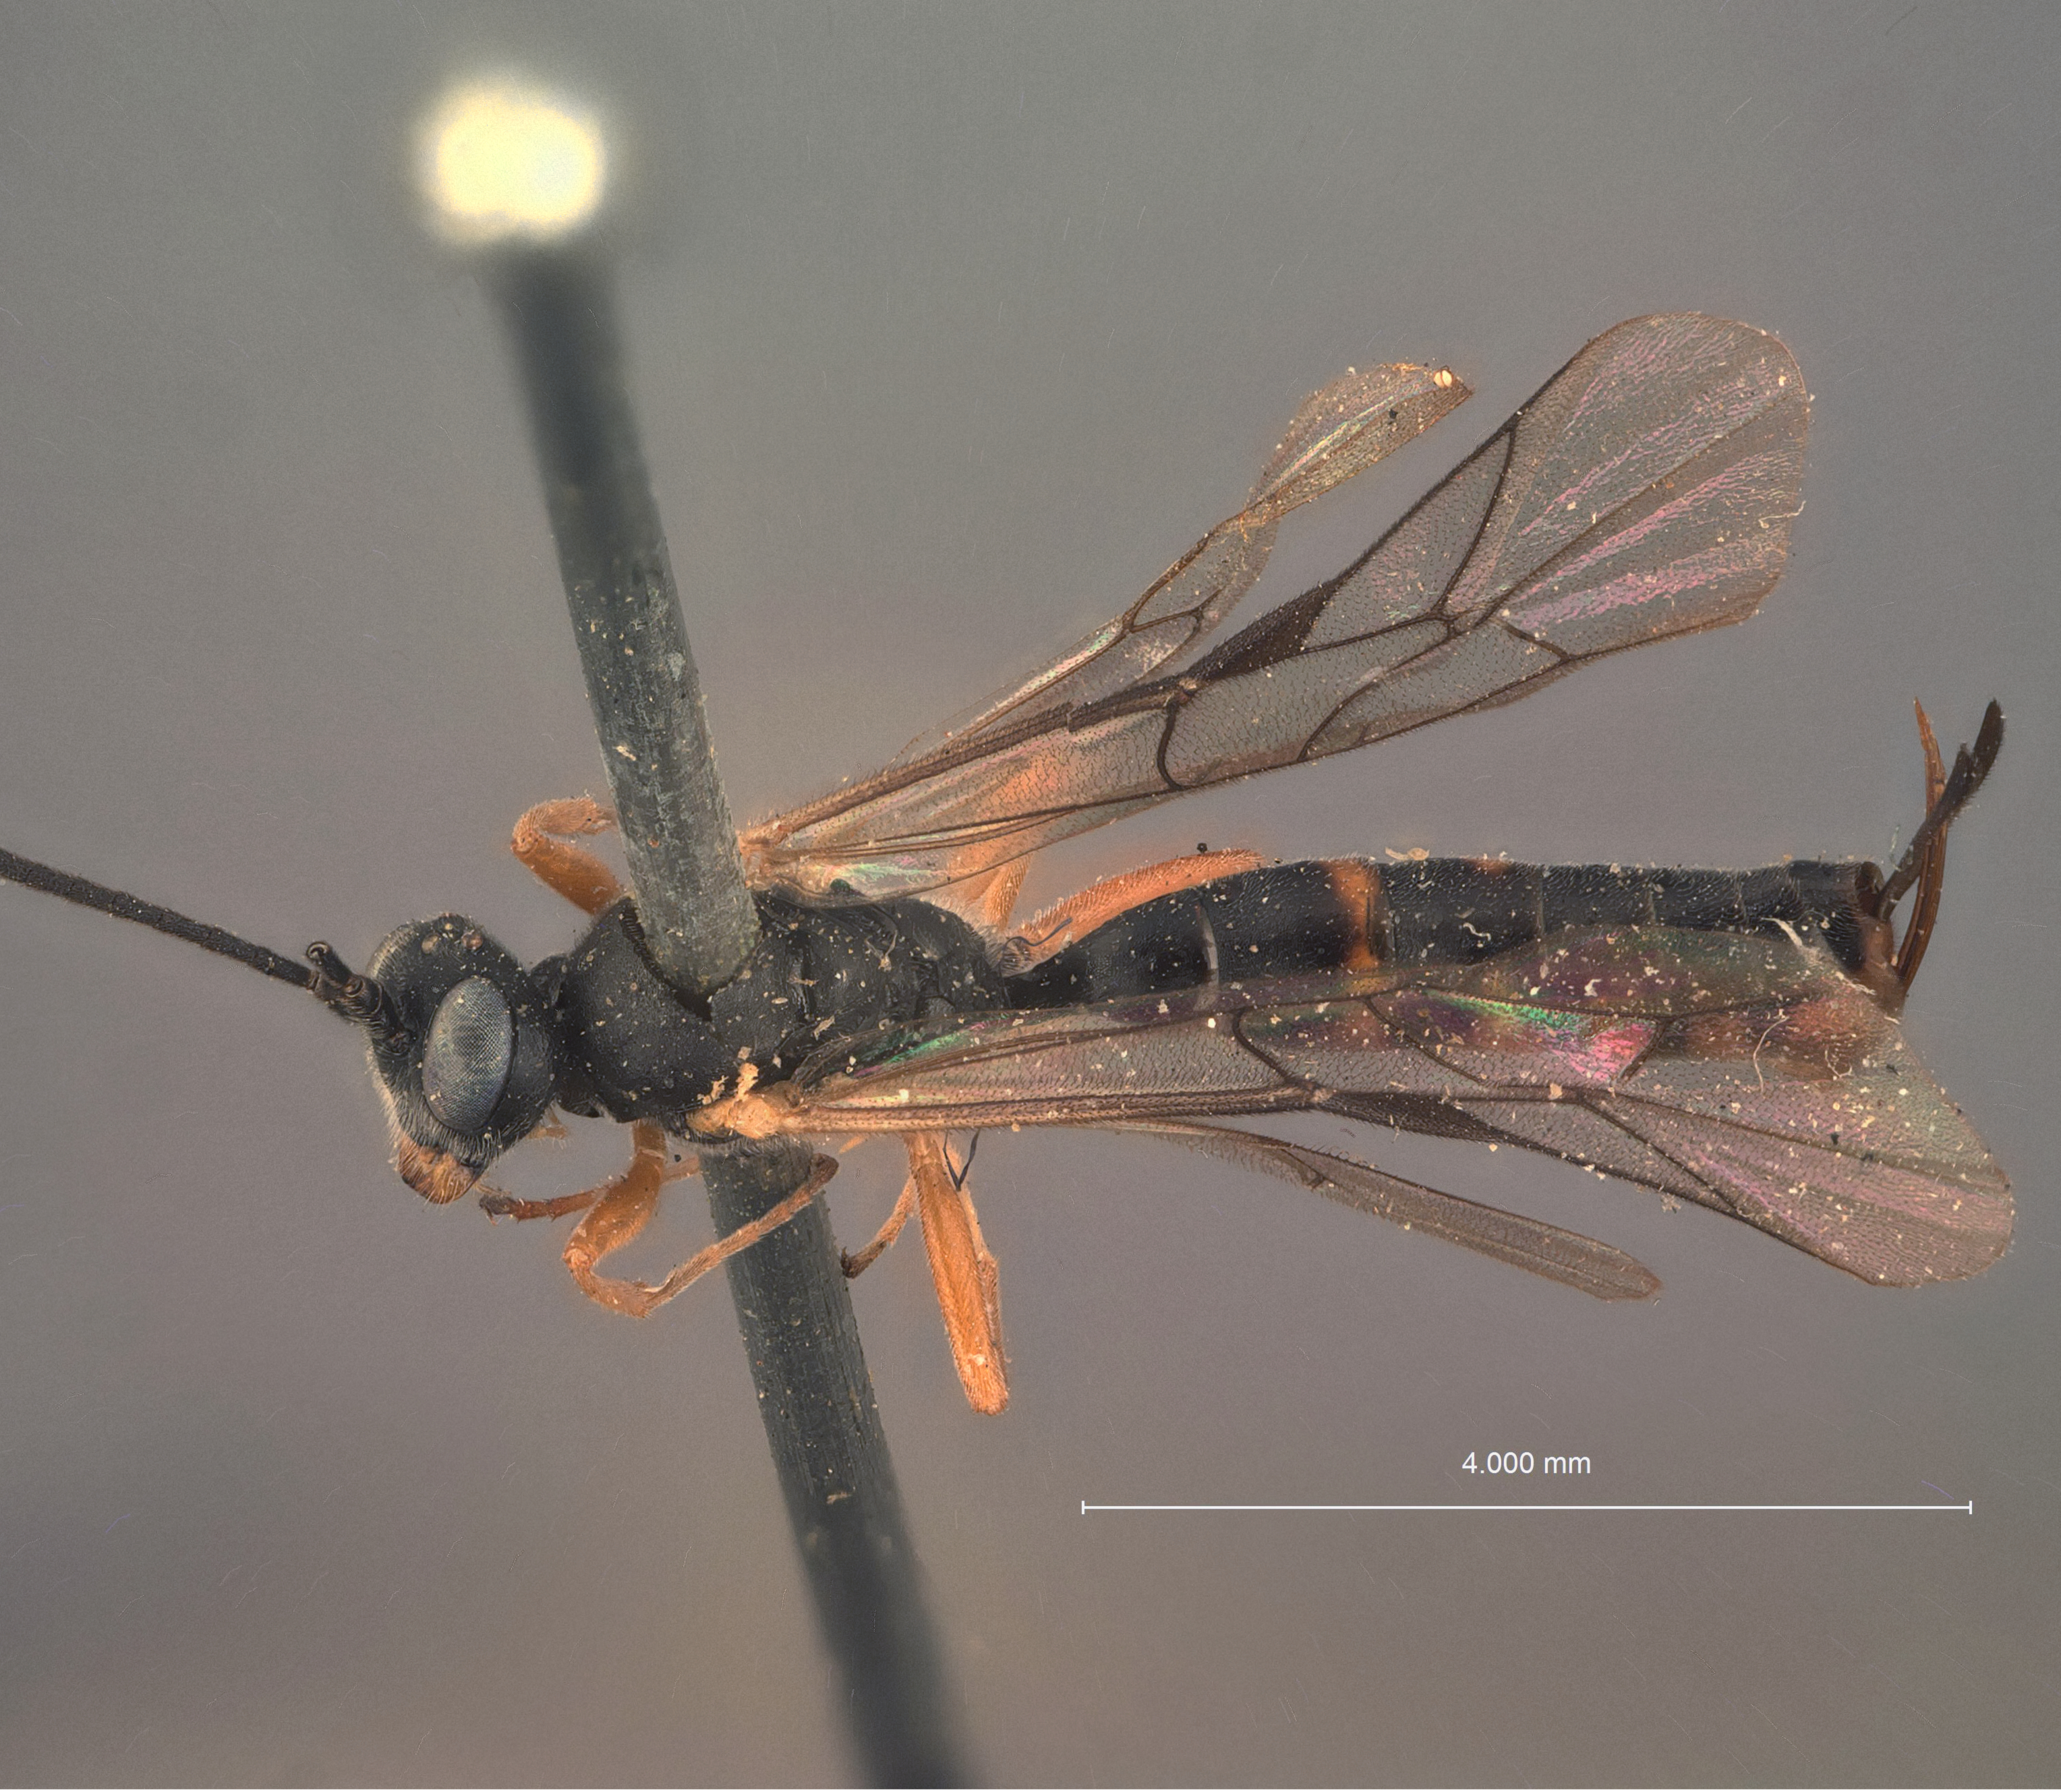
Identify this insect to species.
Limnerium yakutatense
